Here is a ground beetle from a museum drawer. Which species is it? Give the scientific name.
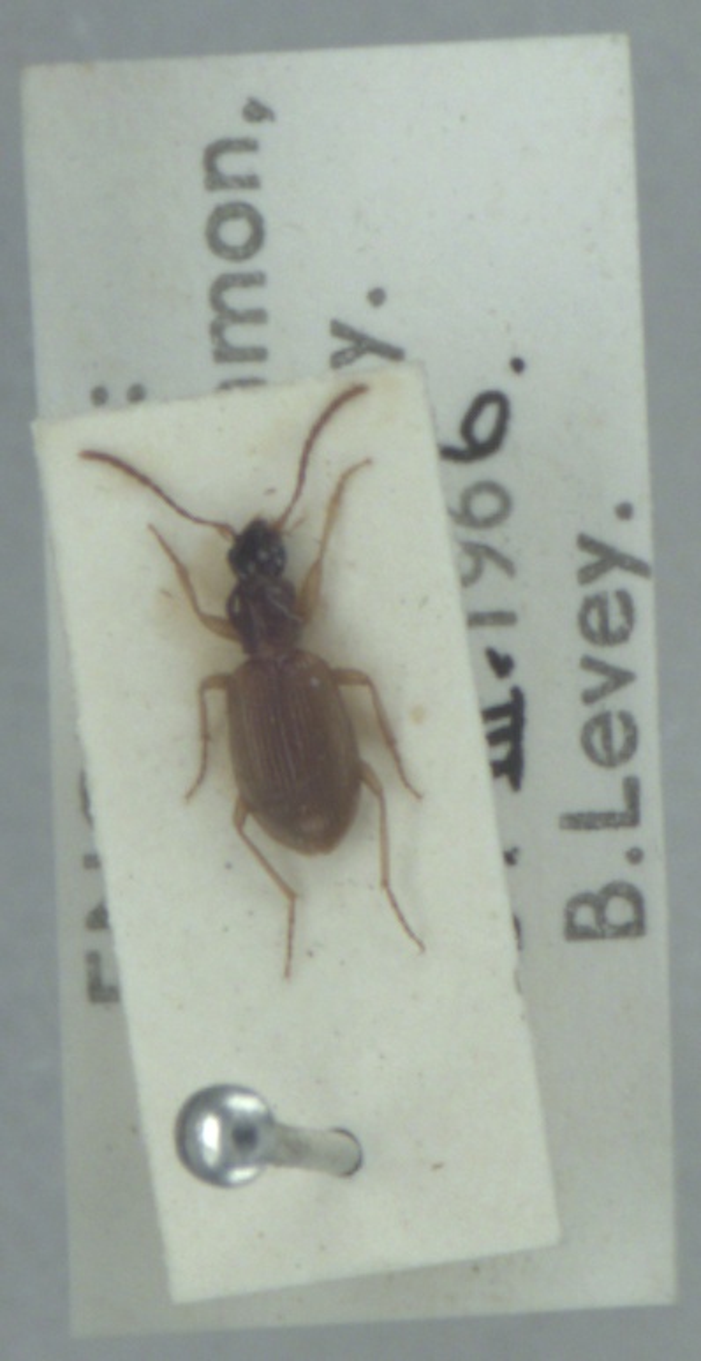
Oxypselaphus obscurus
